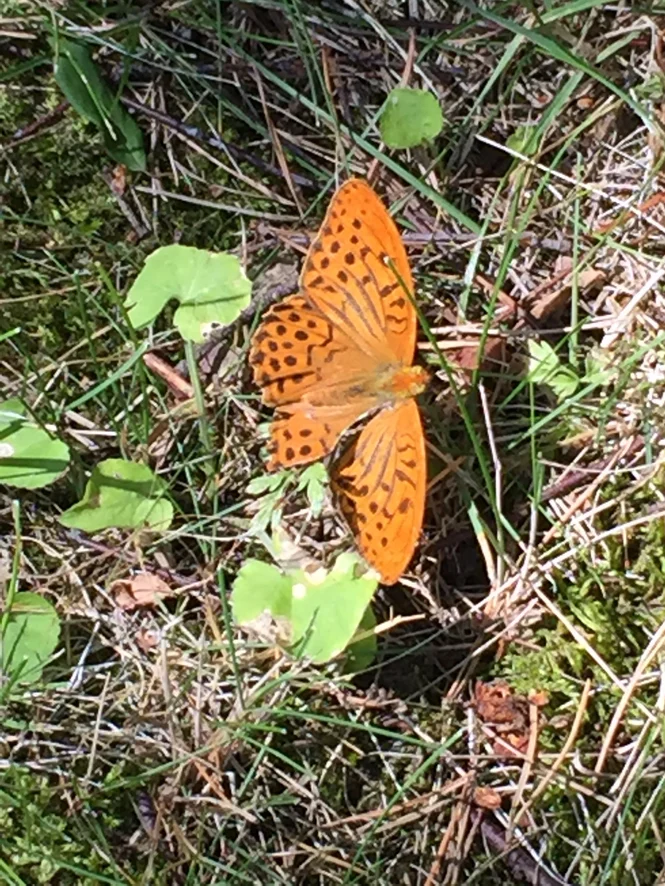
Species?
Argynnis paphia
